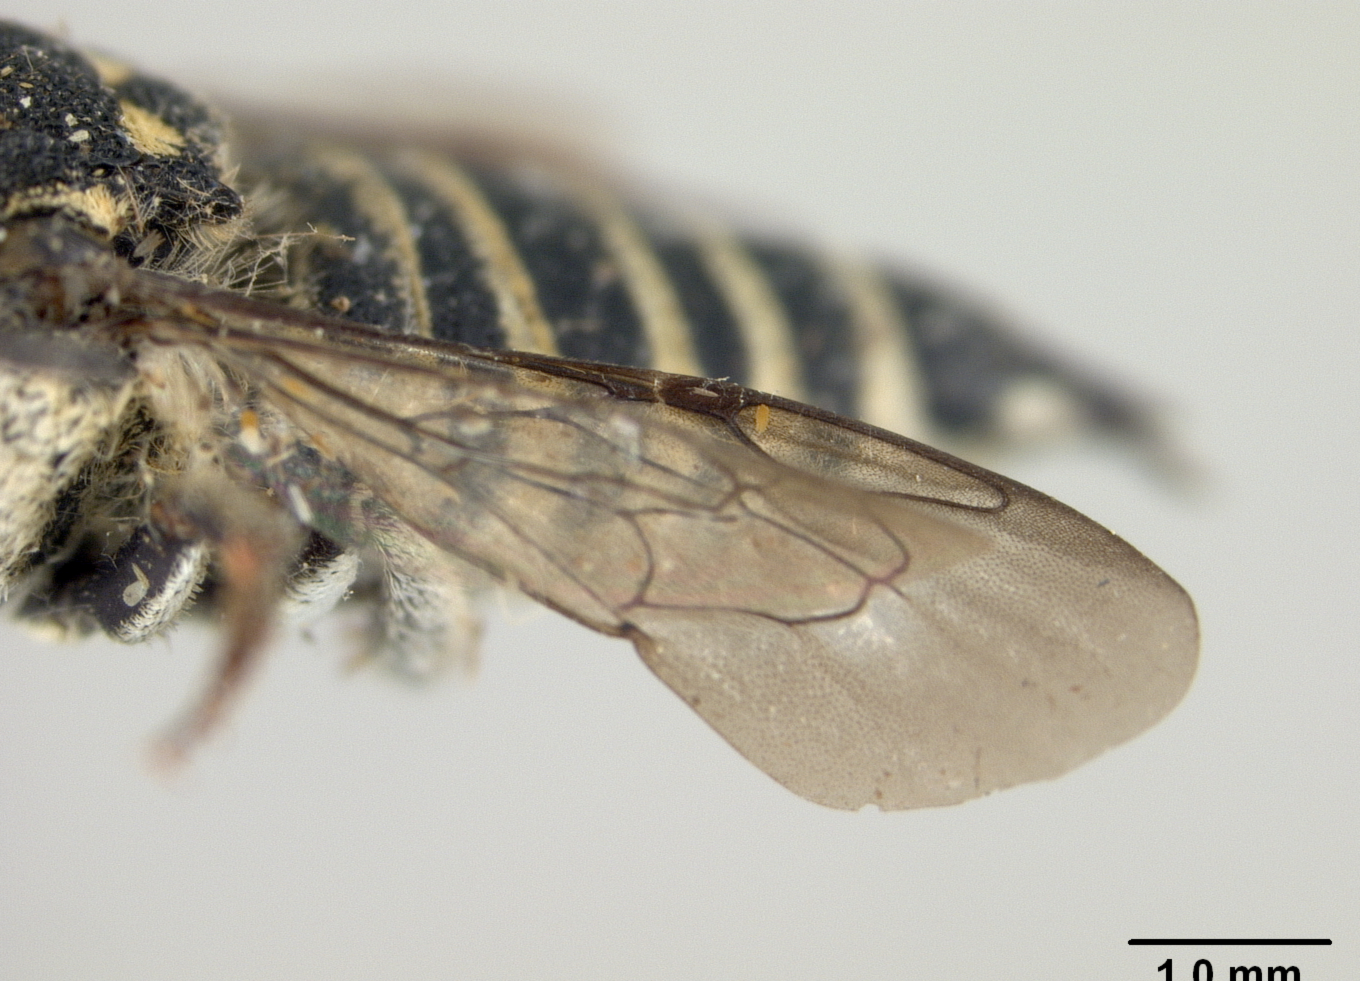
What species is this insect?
Coelioxys taiwanensis
